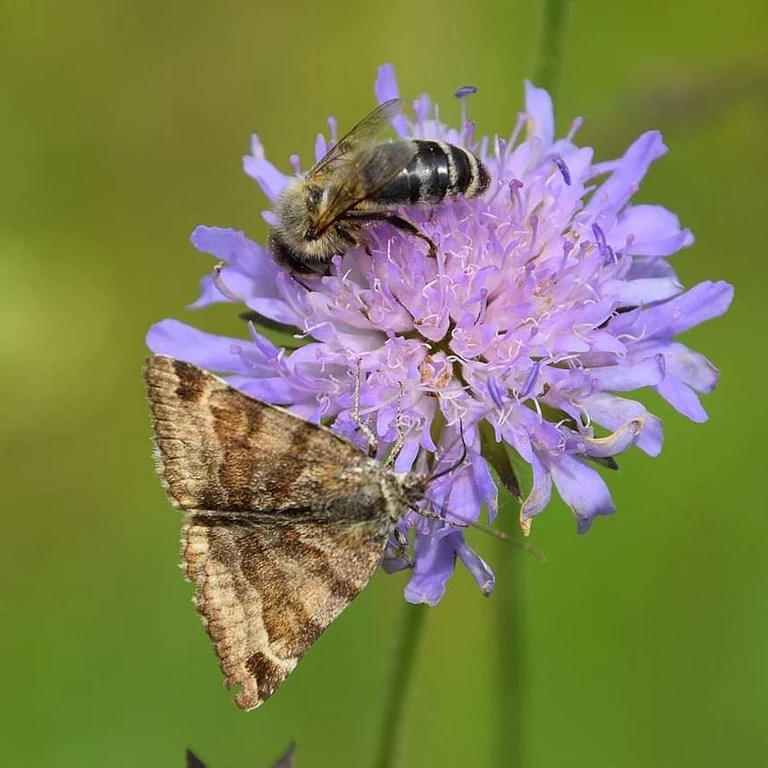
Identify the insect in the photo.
Euclidia glyphica
